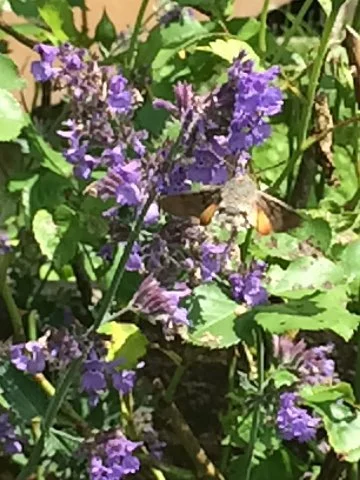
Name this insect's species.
Macroglossum stellatarum
